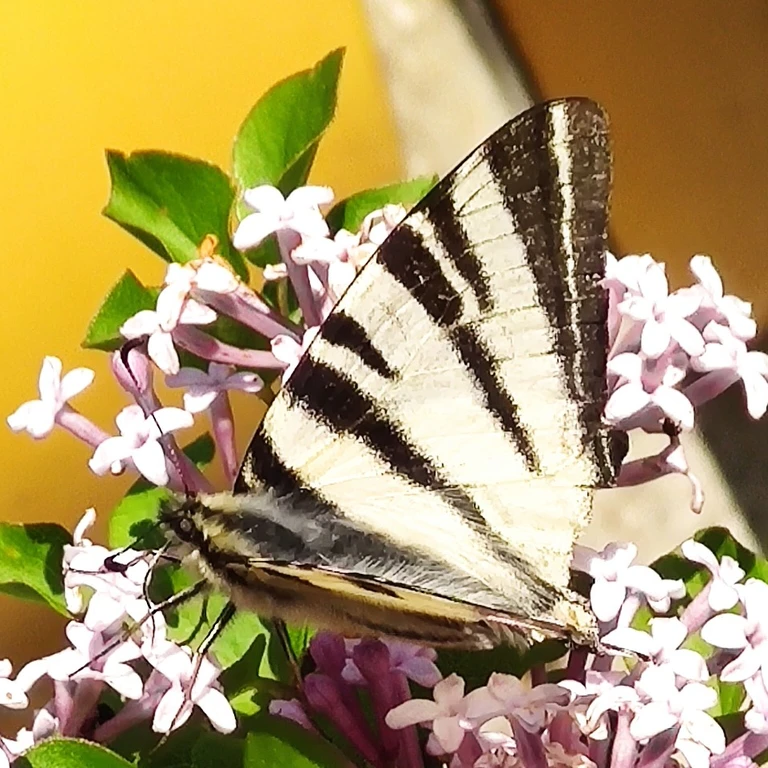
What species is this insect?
Iphiclides podalirius
